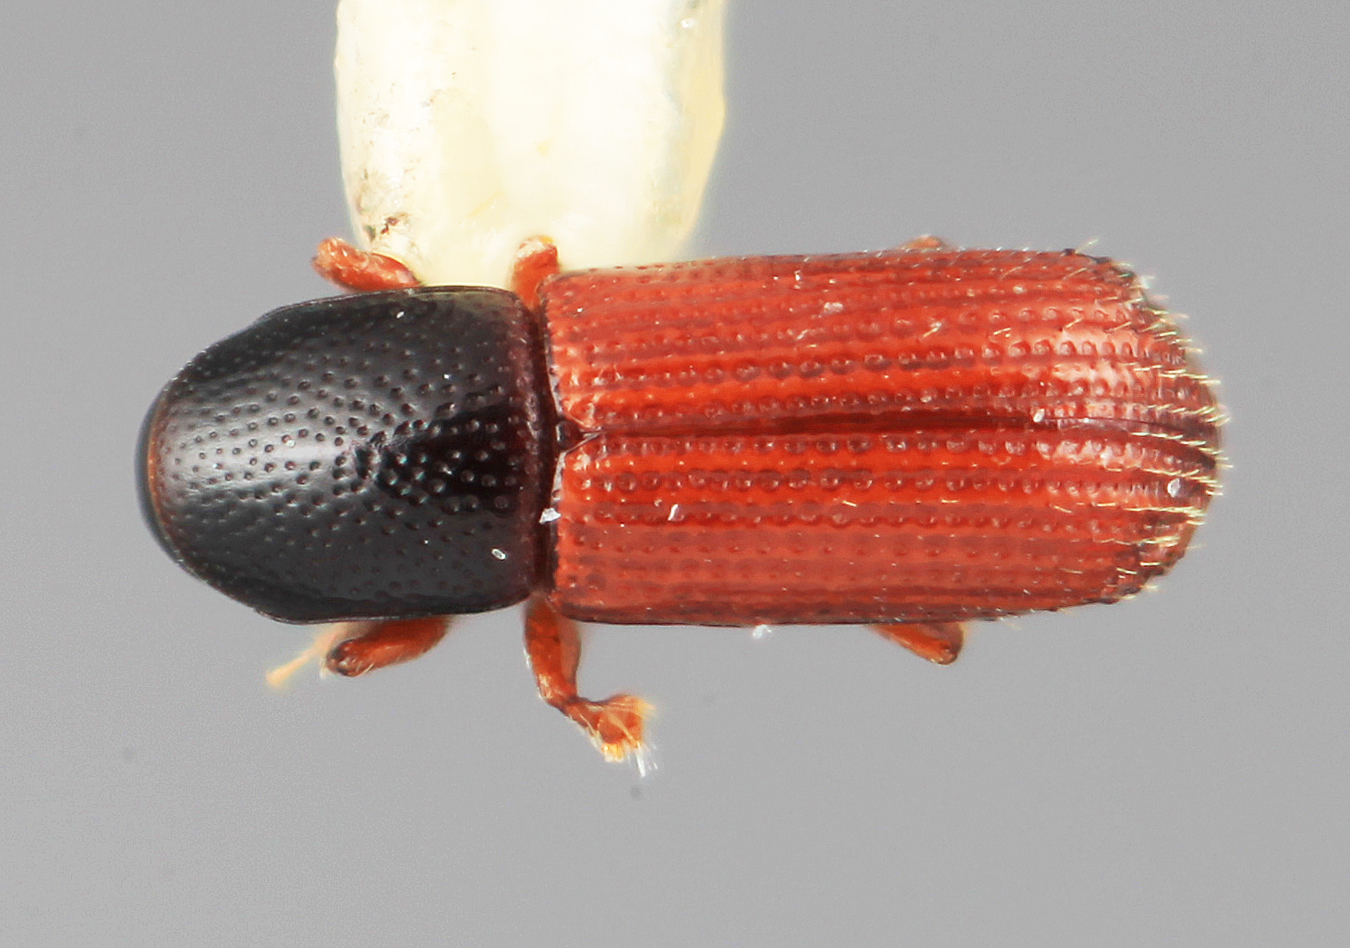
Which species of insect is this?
Microborus ambitus
